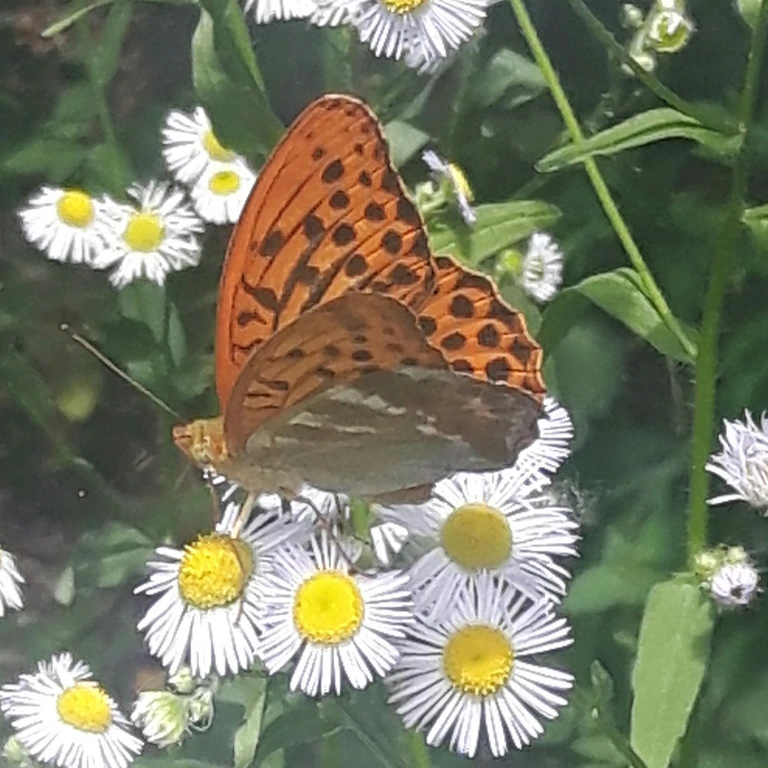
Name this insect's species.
Argynnis paphia
